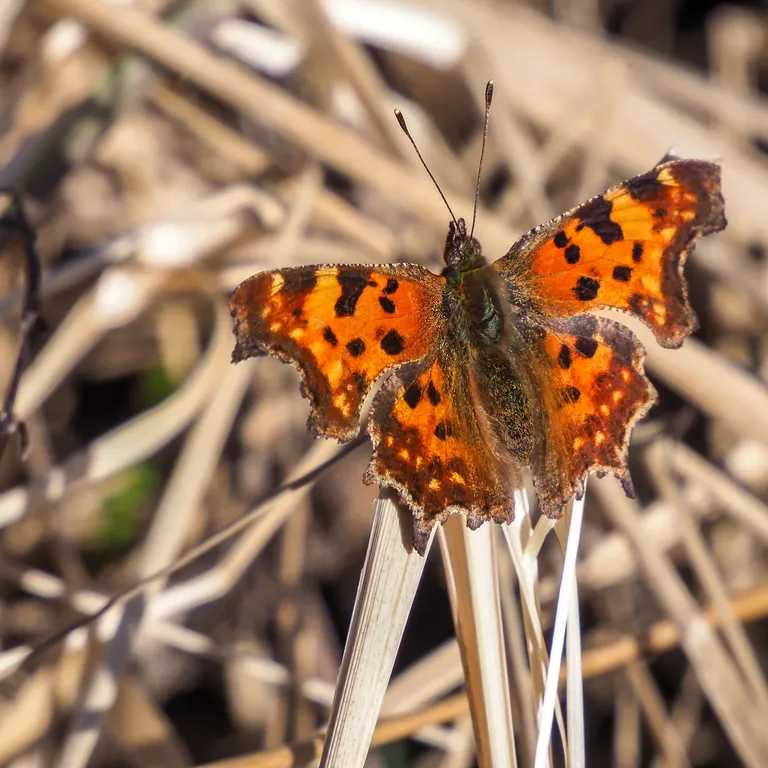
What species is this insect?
Polygonia c-album
